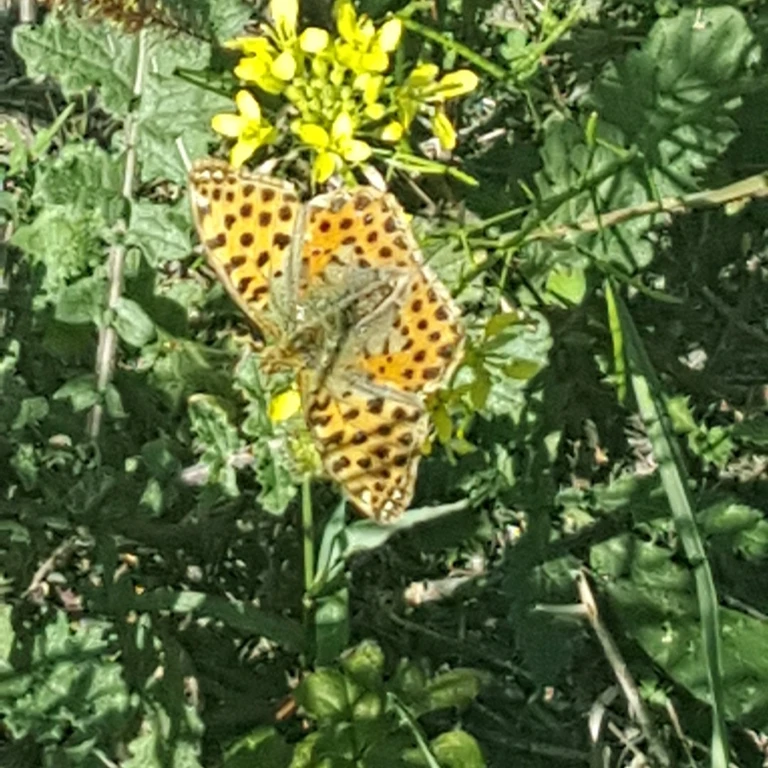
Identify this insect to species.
Issoria lathonia
